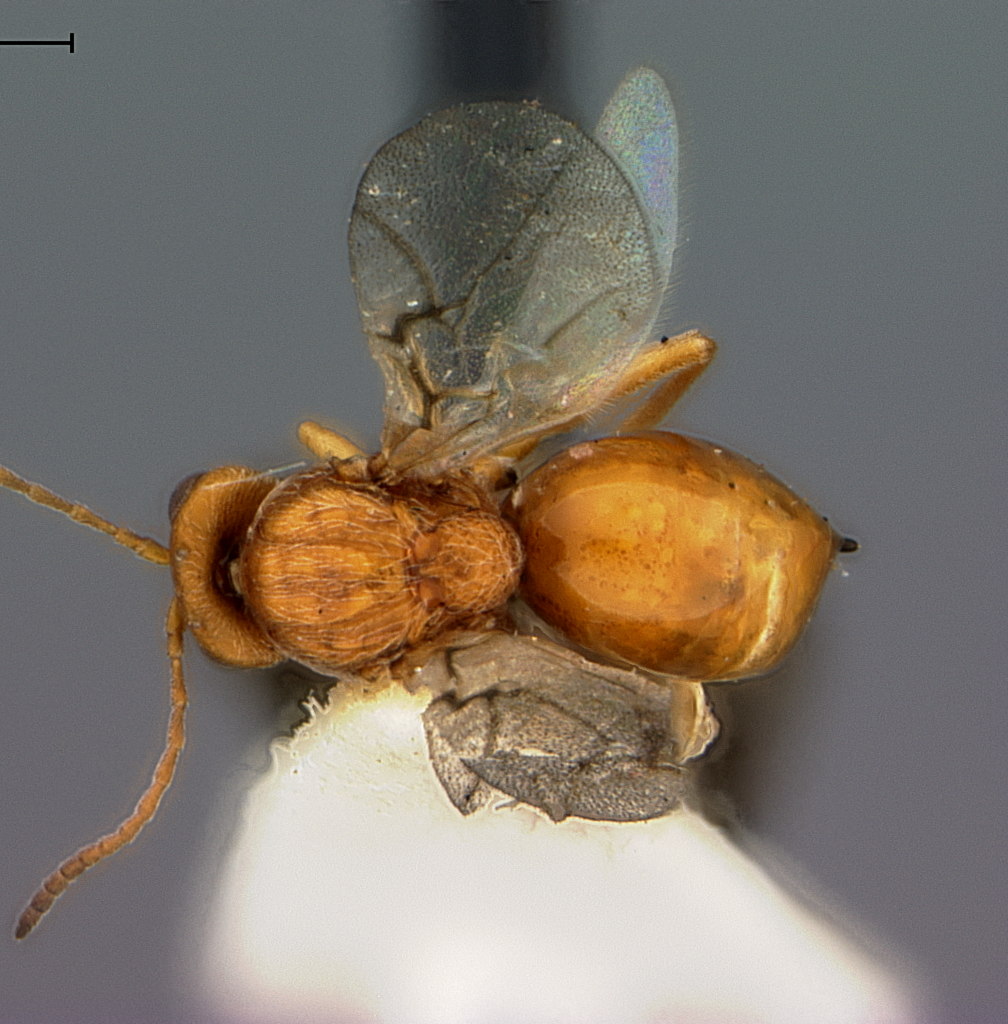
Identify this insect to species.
Andricus chico
